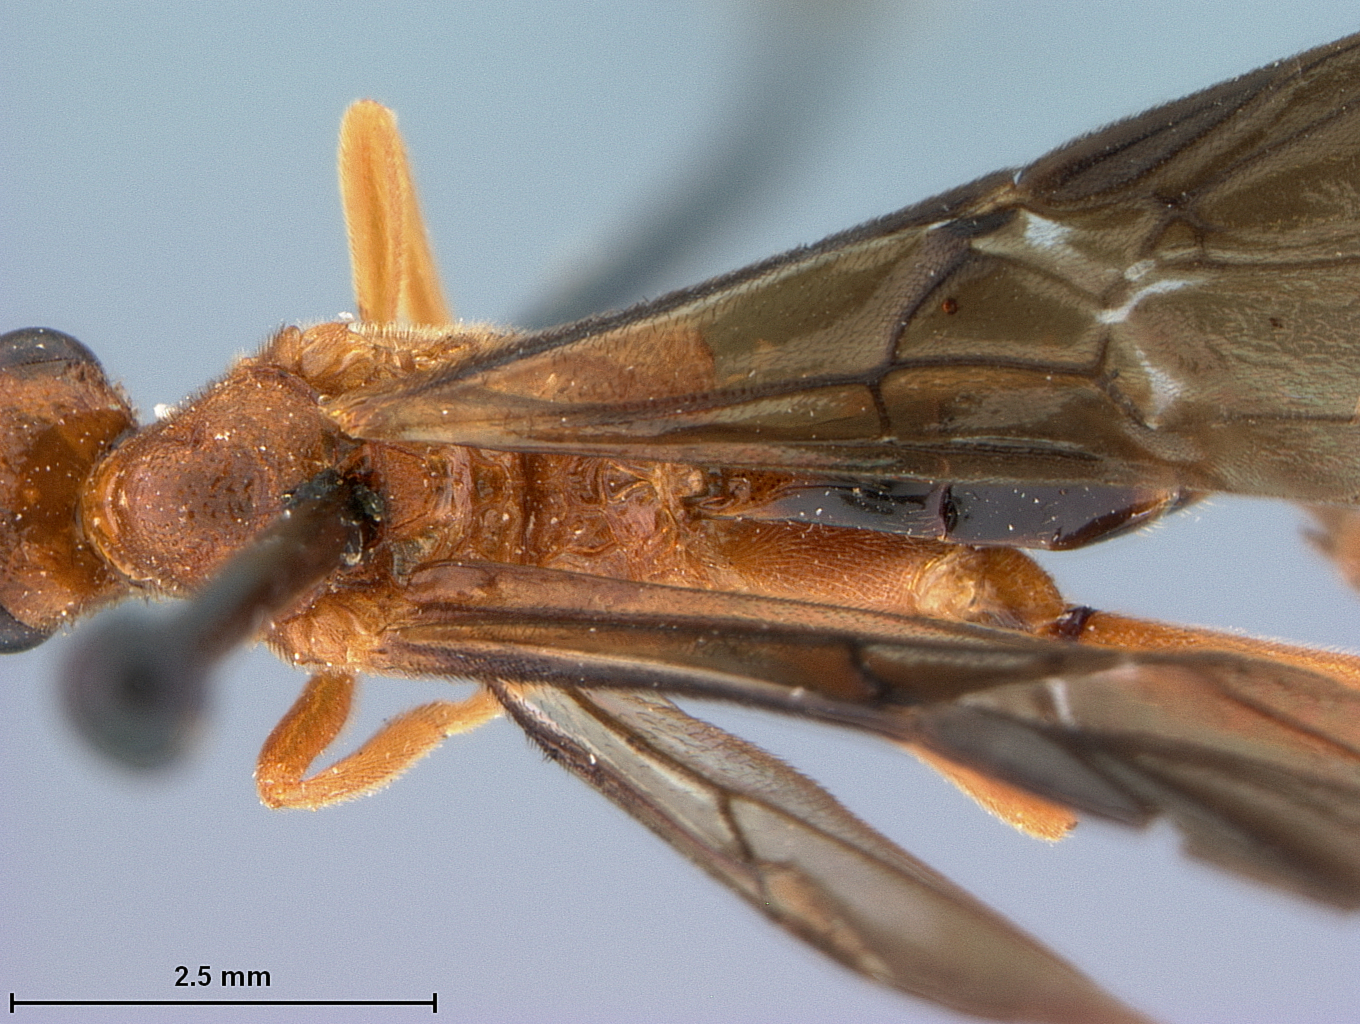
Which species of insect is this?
Euagathis rotundus
